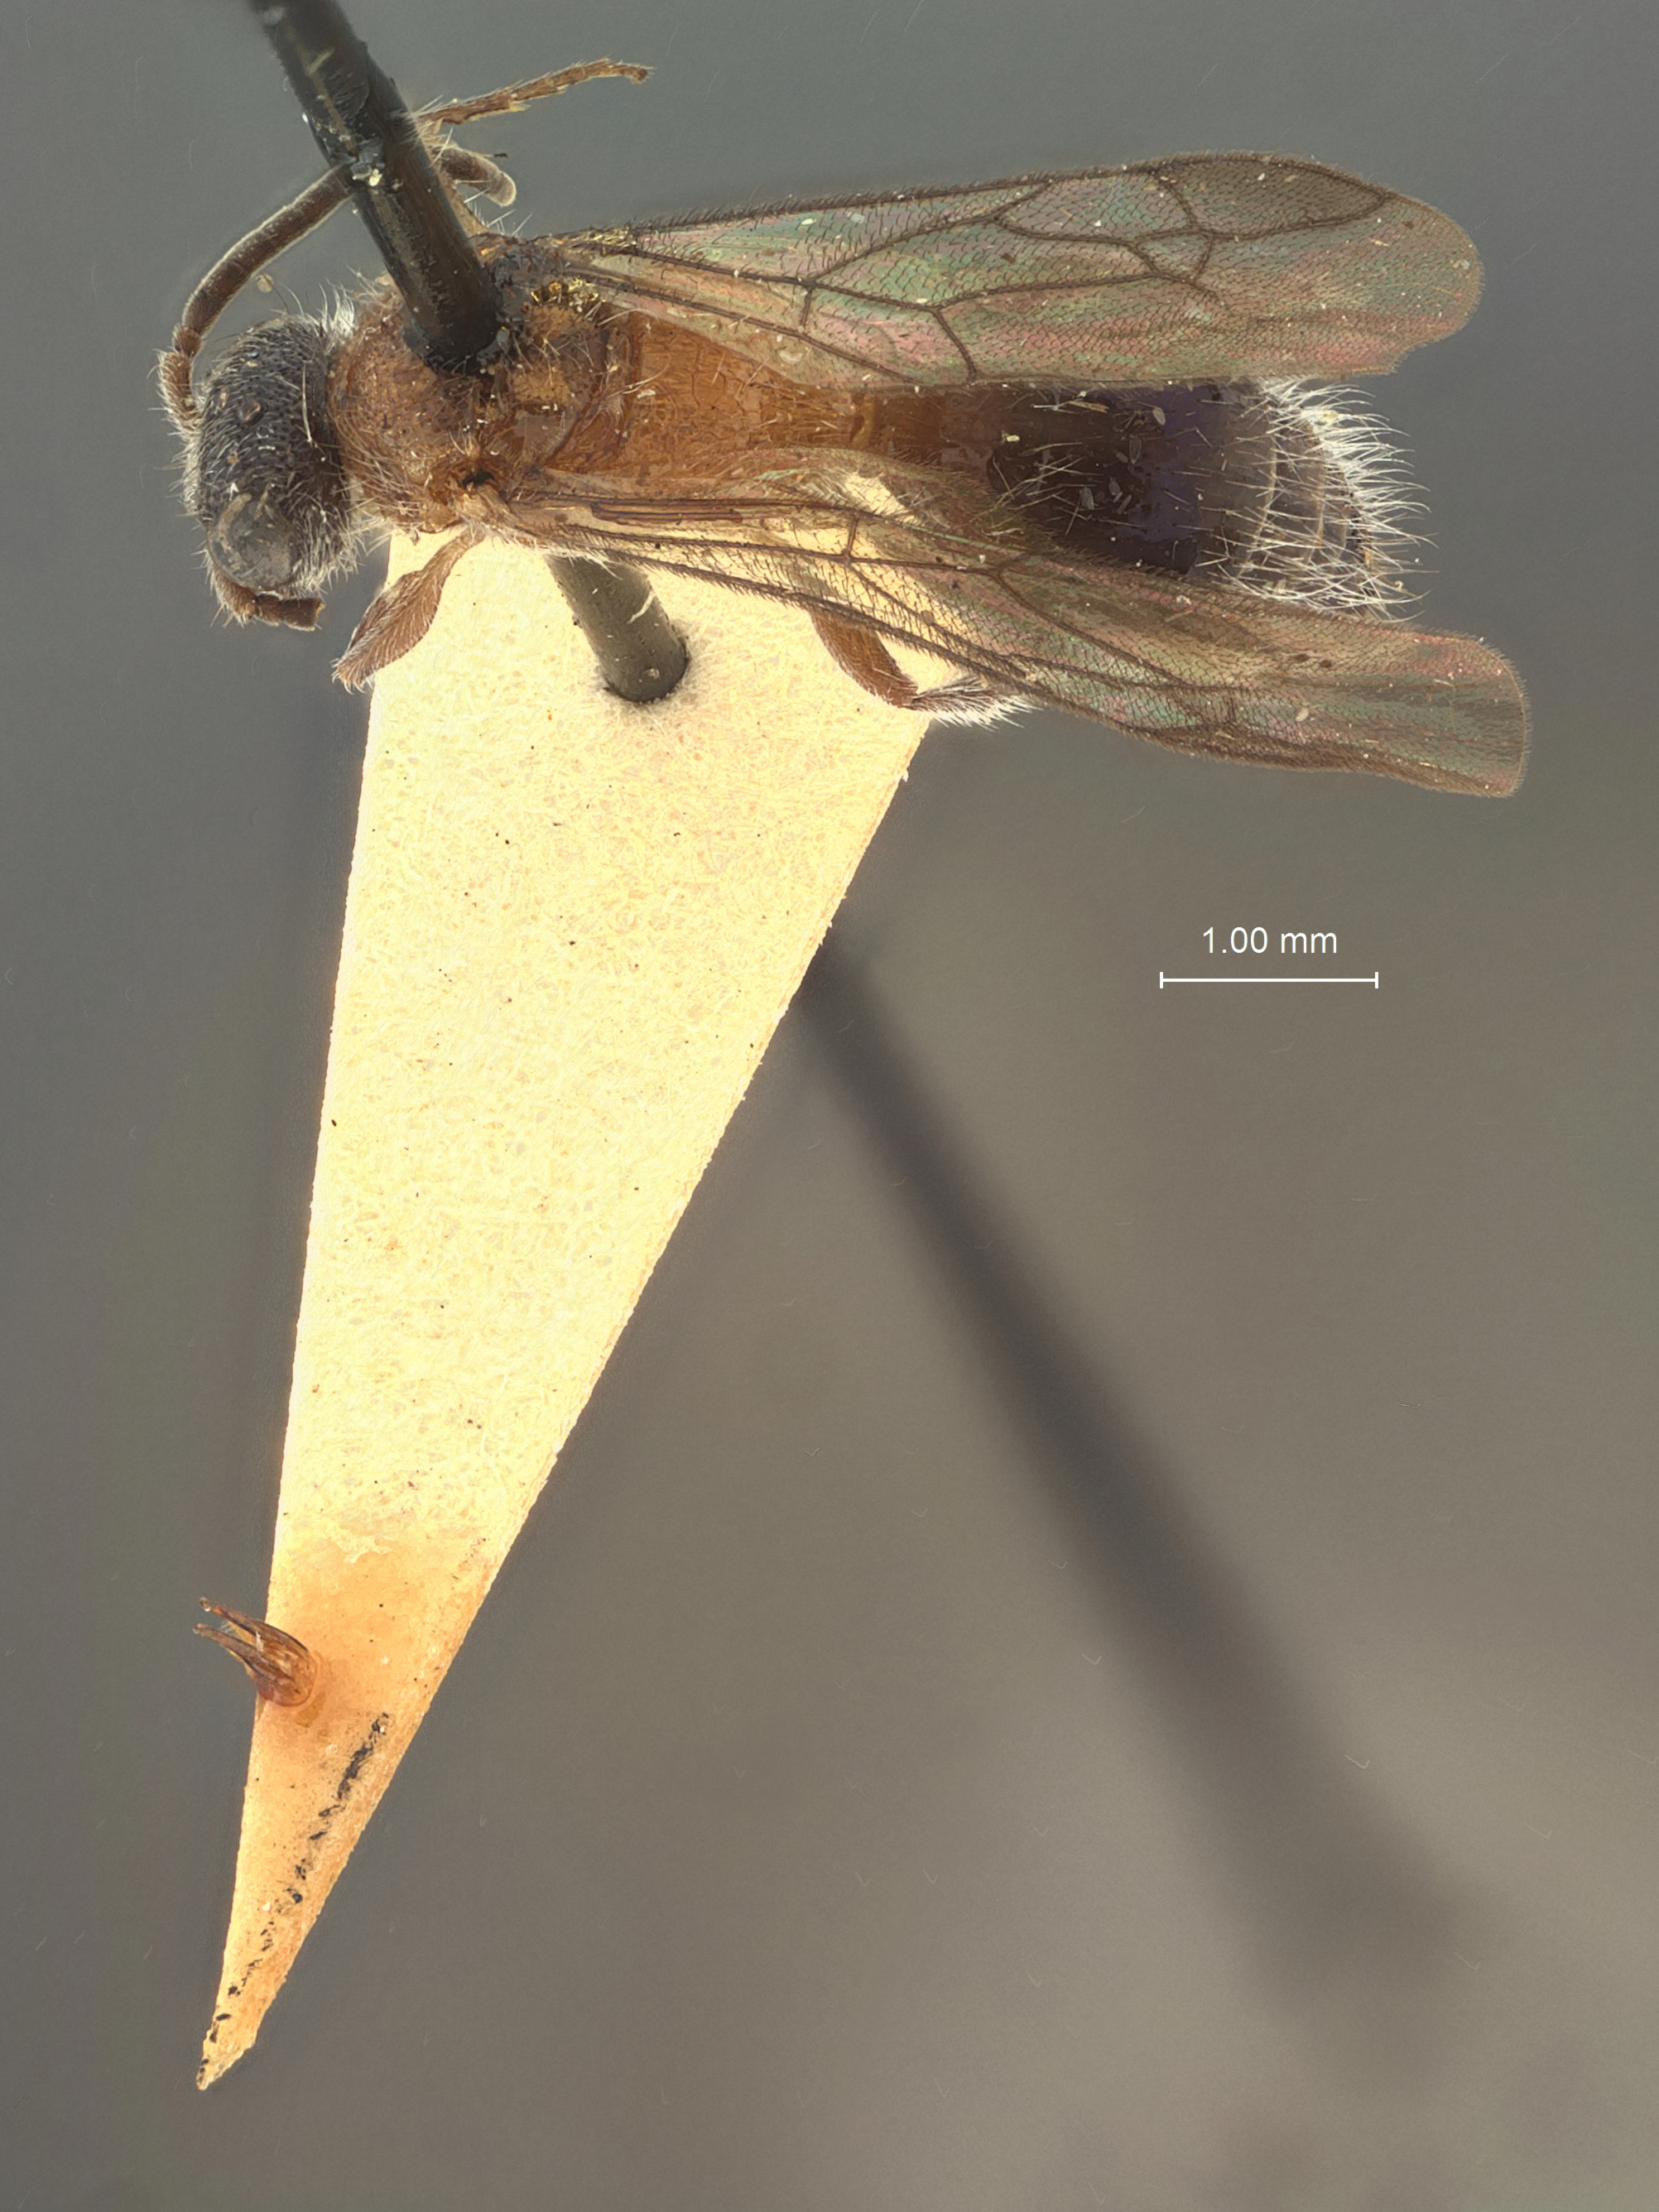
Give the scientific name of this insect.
Squamulotilla sulpicilla
